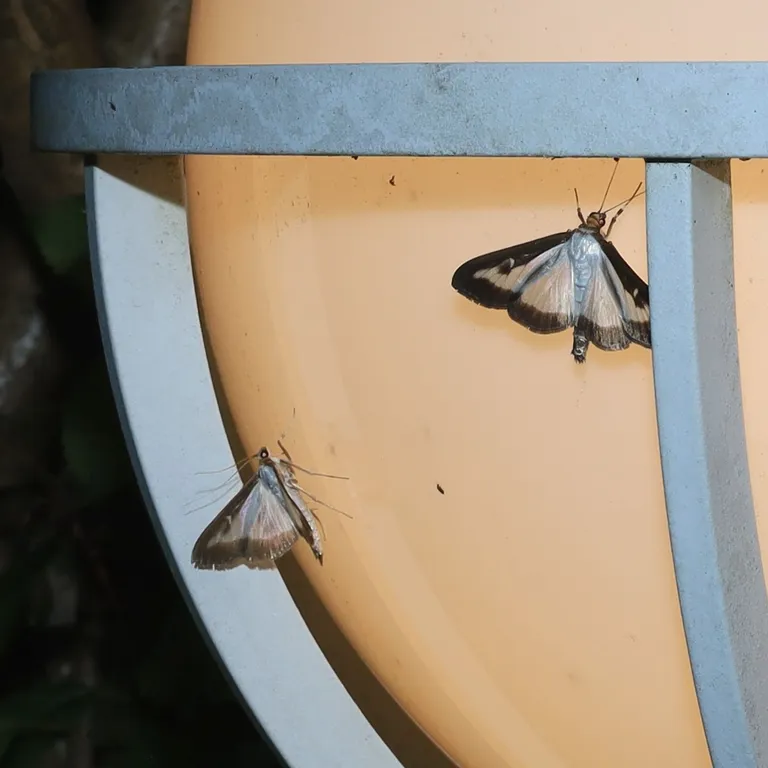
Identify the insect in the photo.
Cydalima perspectalis
